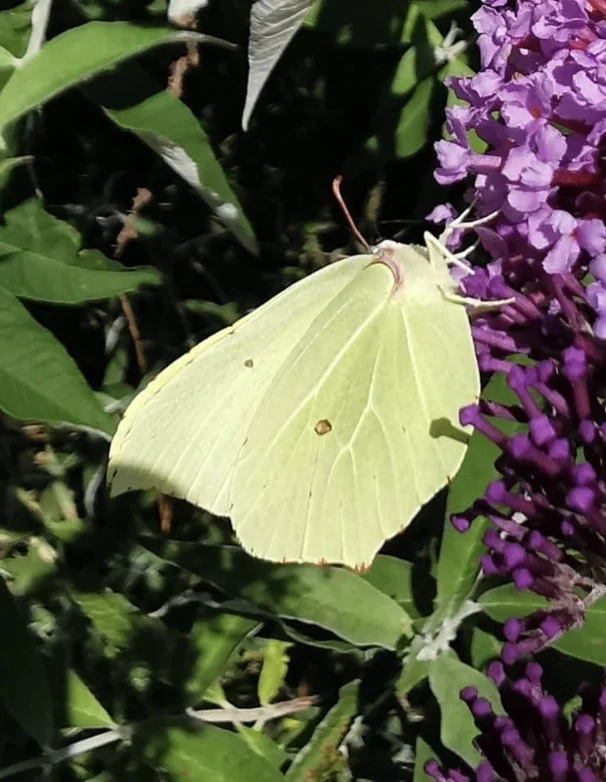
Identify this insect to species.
Gonepteryx rhamni
